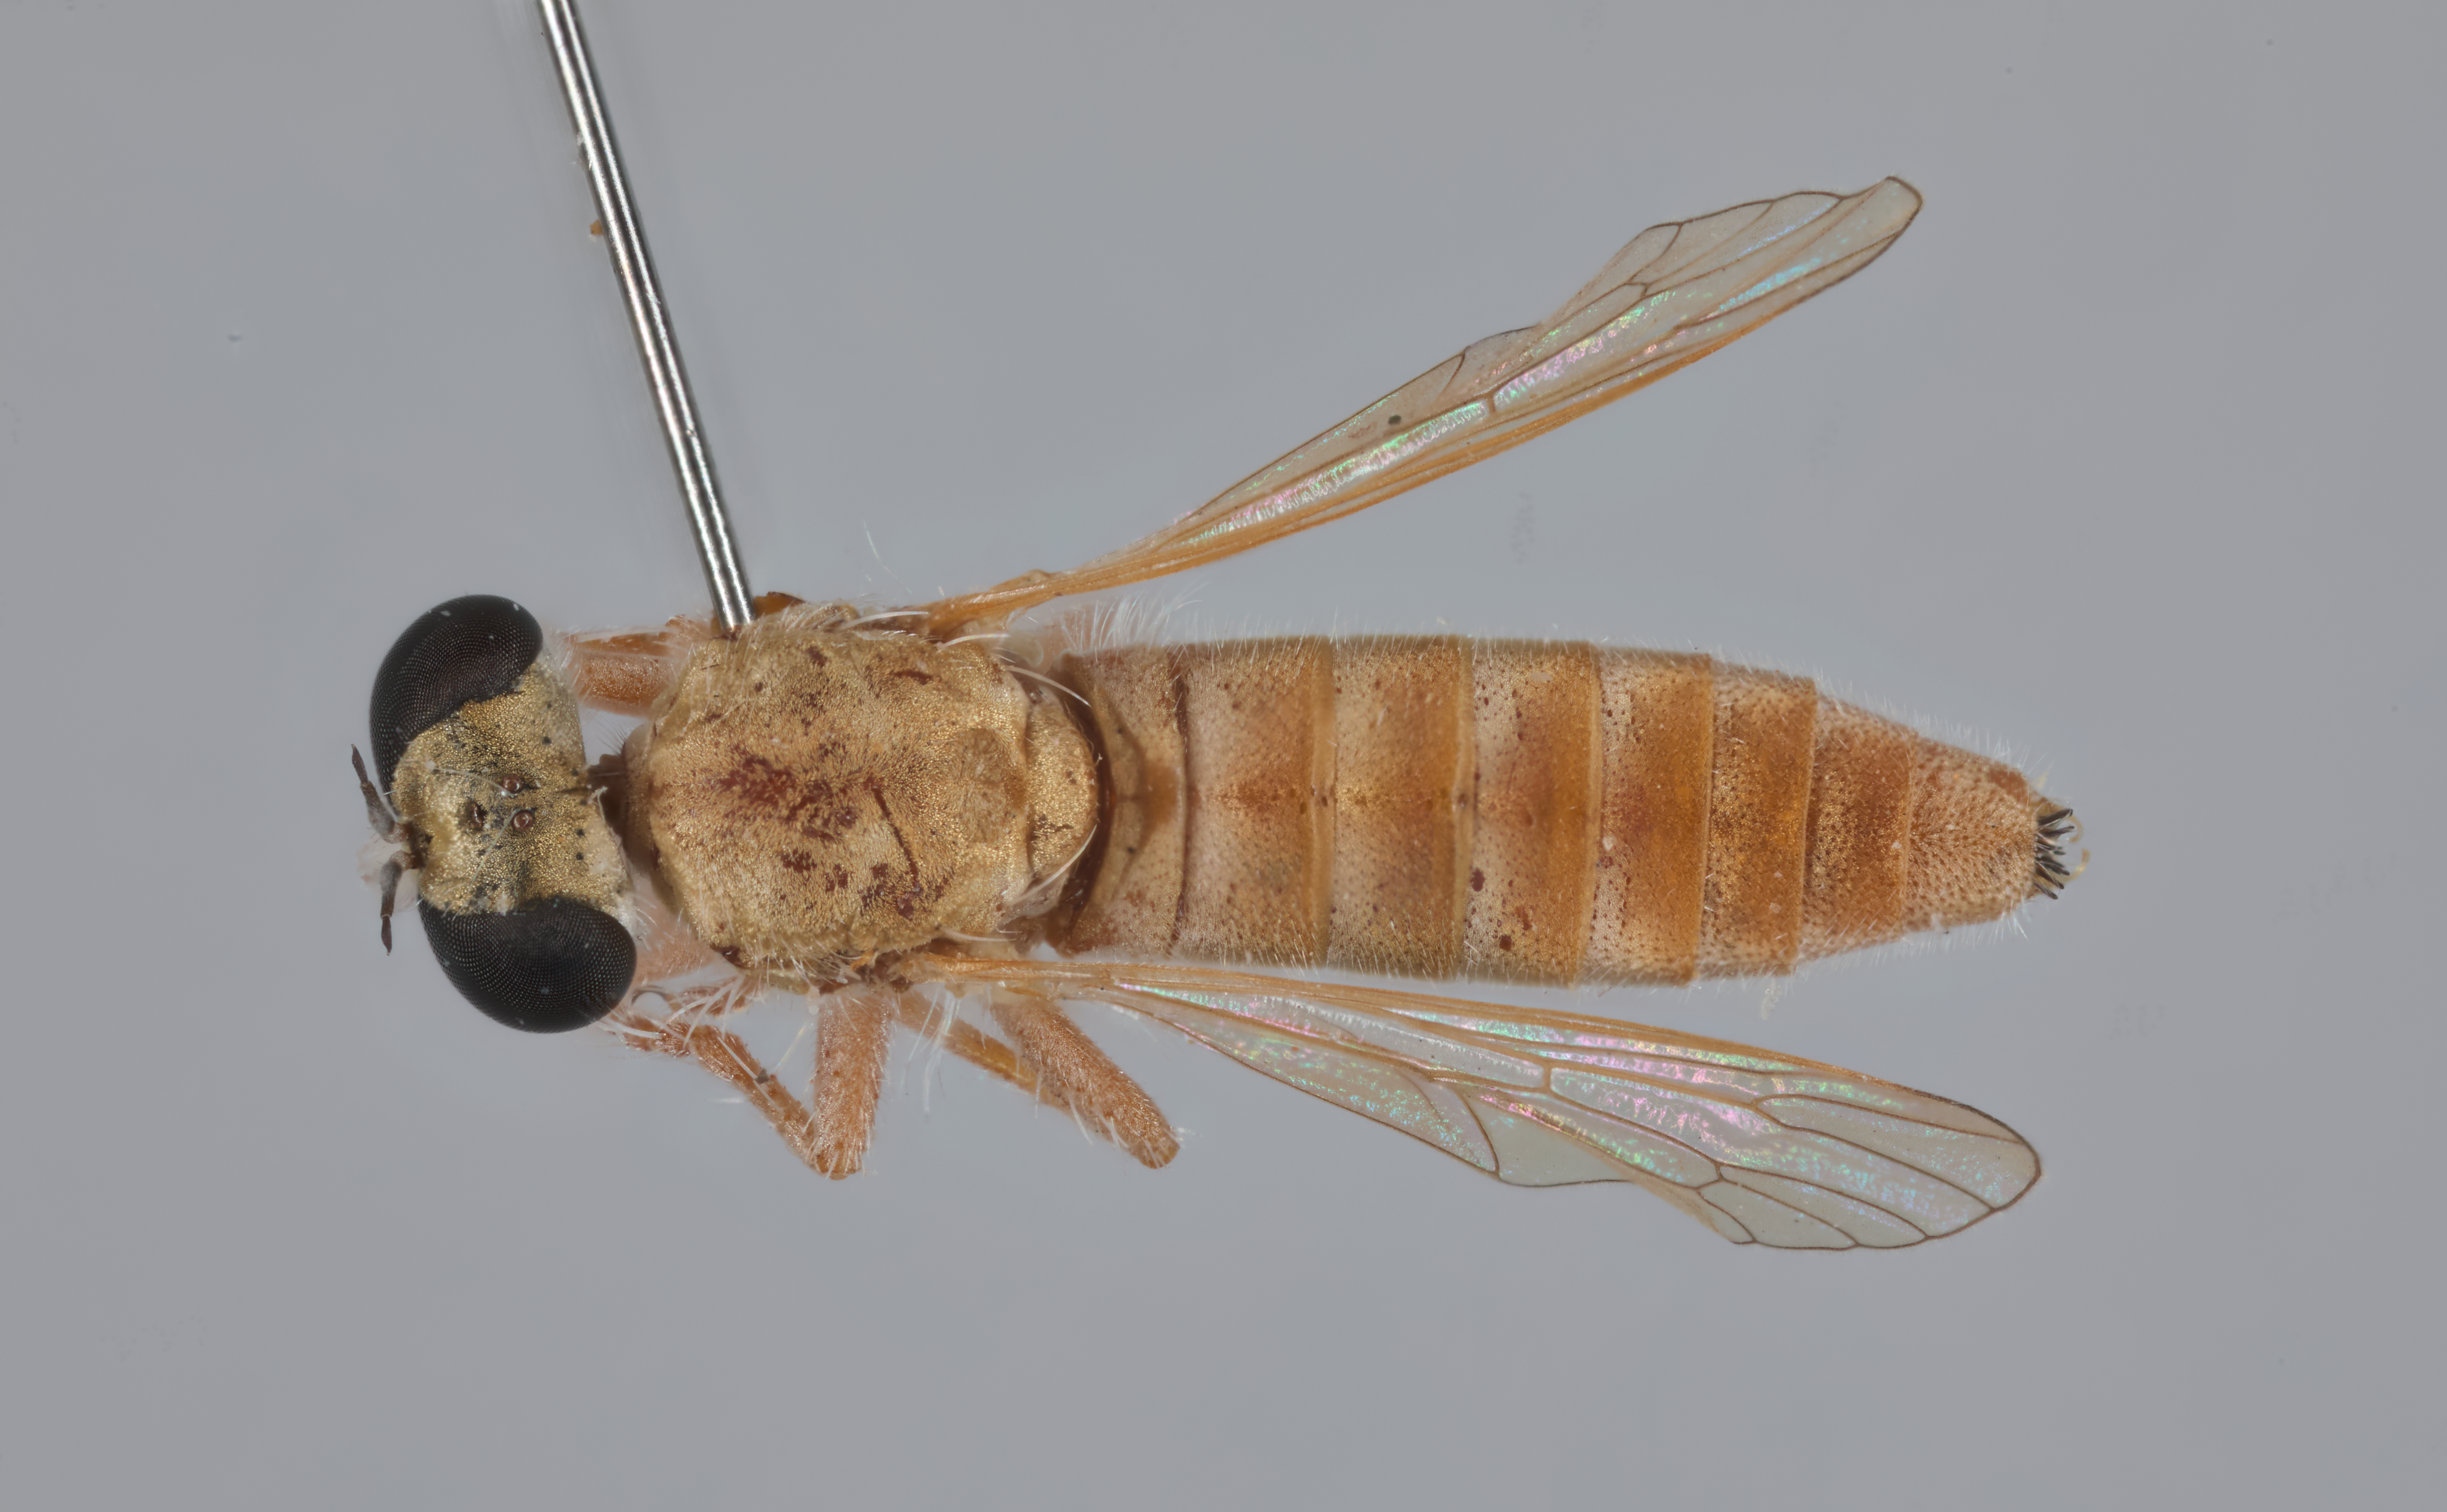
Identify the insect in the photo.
Stichopogon hermanni (also Stichopogon engeli)
